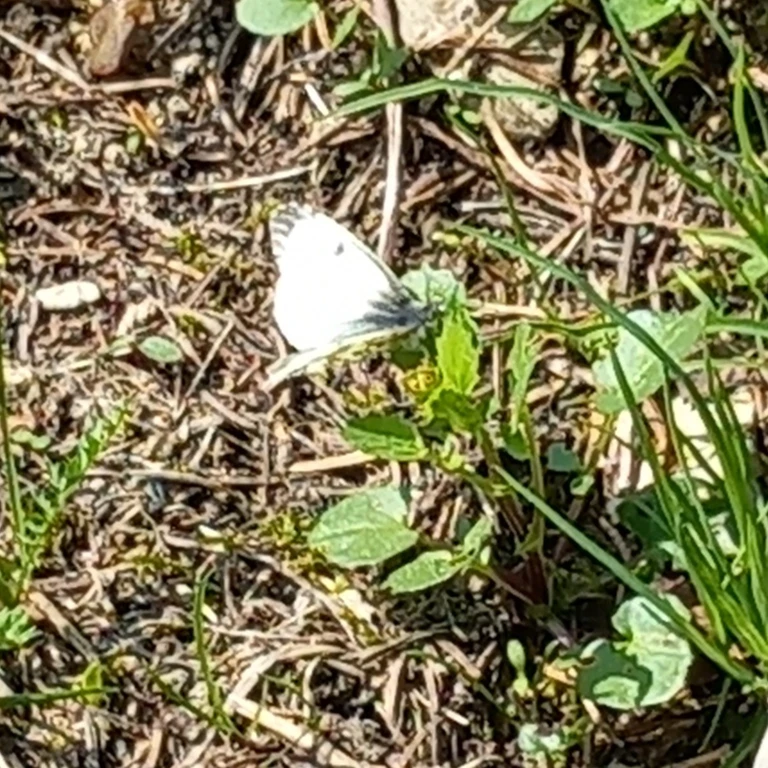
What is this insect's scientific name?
Anthocharis cardamines
